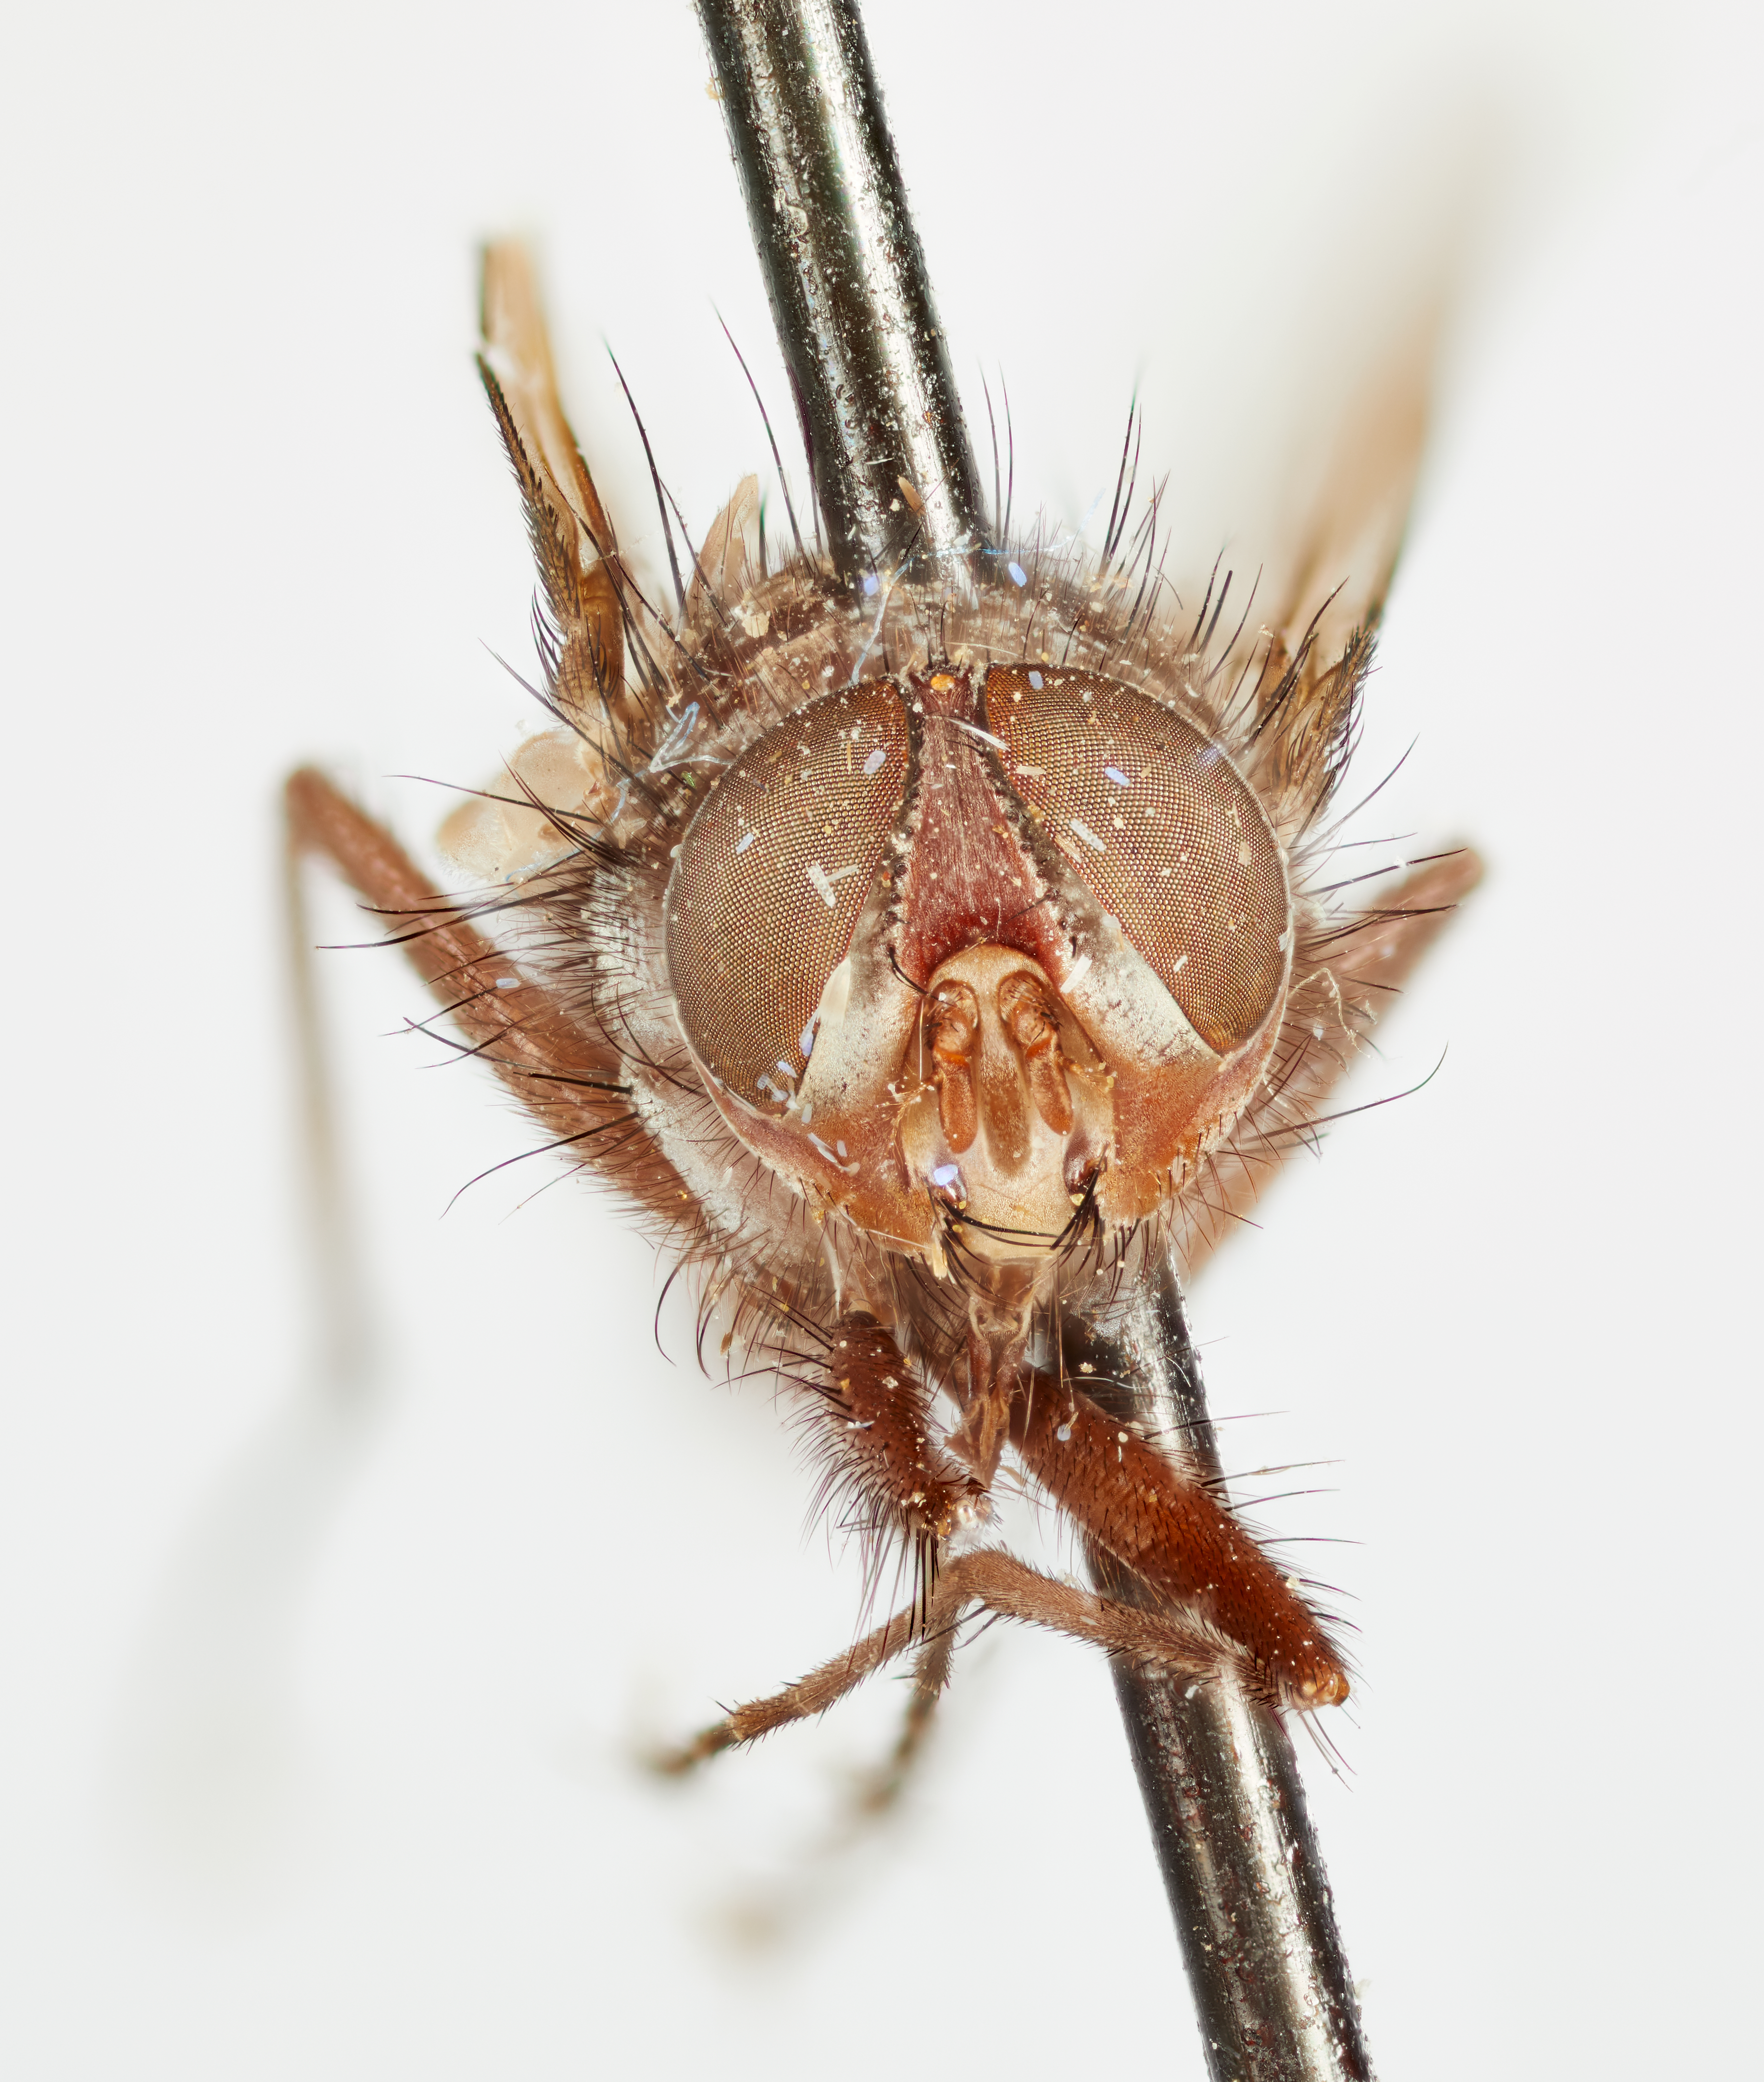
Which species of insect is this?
Ateloglossa cinerea
